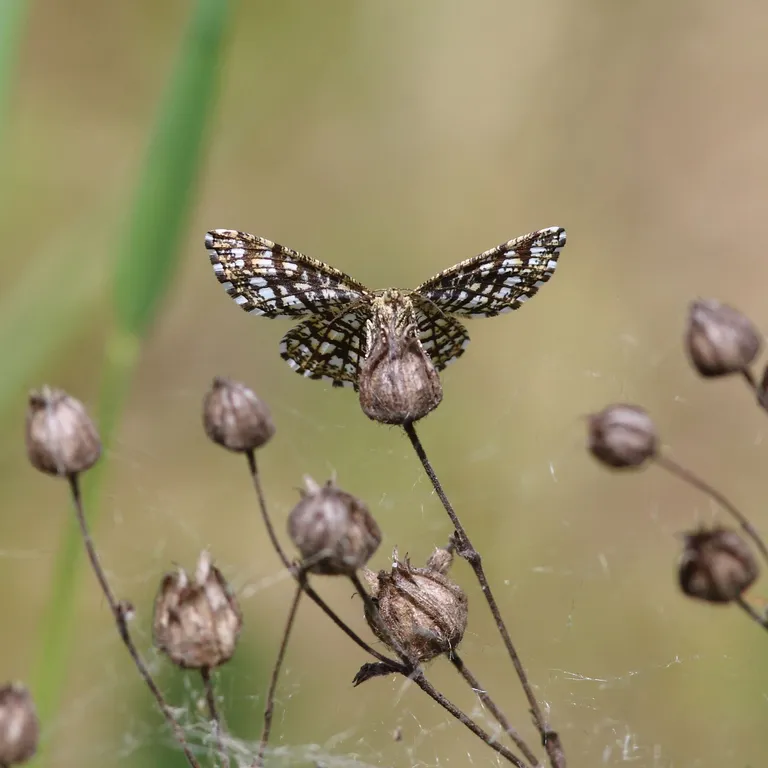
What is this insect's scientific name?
Chiasmia clathrata
